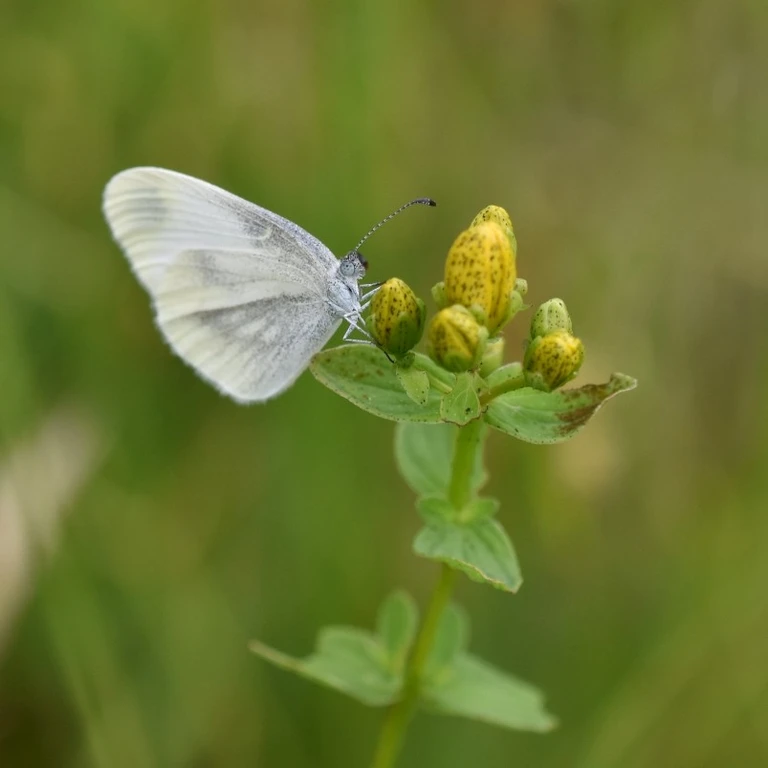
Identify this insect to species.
Leptidea sinapis/juvernica
